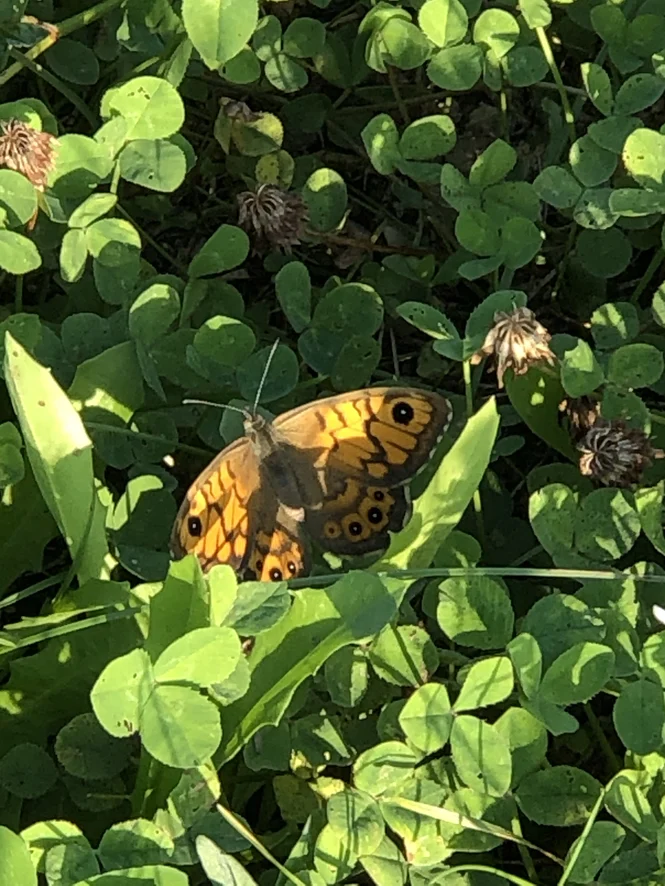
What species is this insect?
Lasiommata megera (also Pararge megera)
